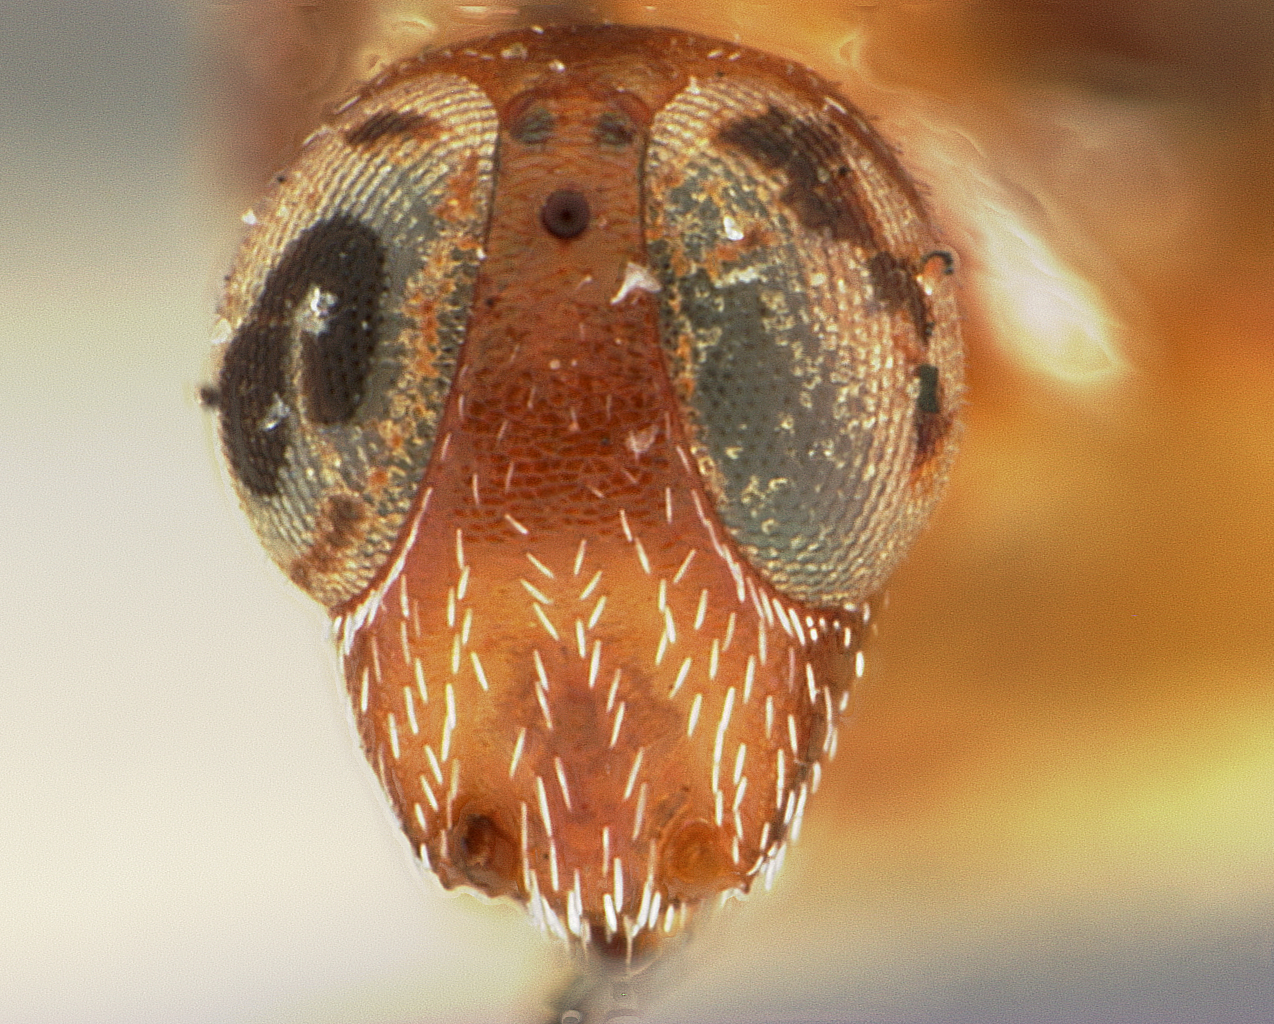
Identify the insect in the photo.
Anusia neomexicana
